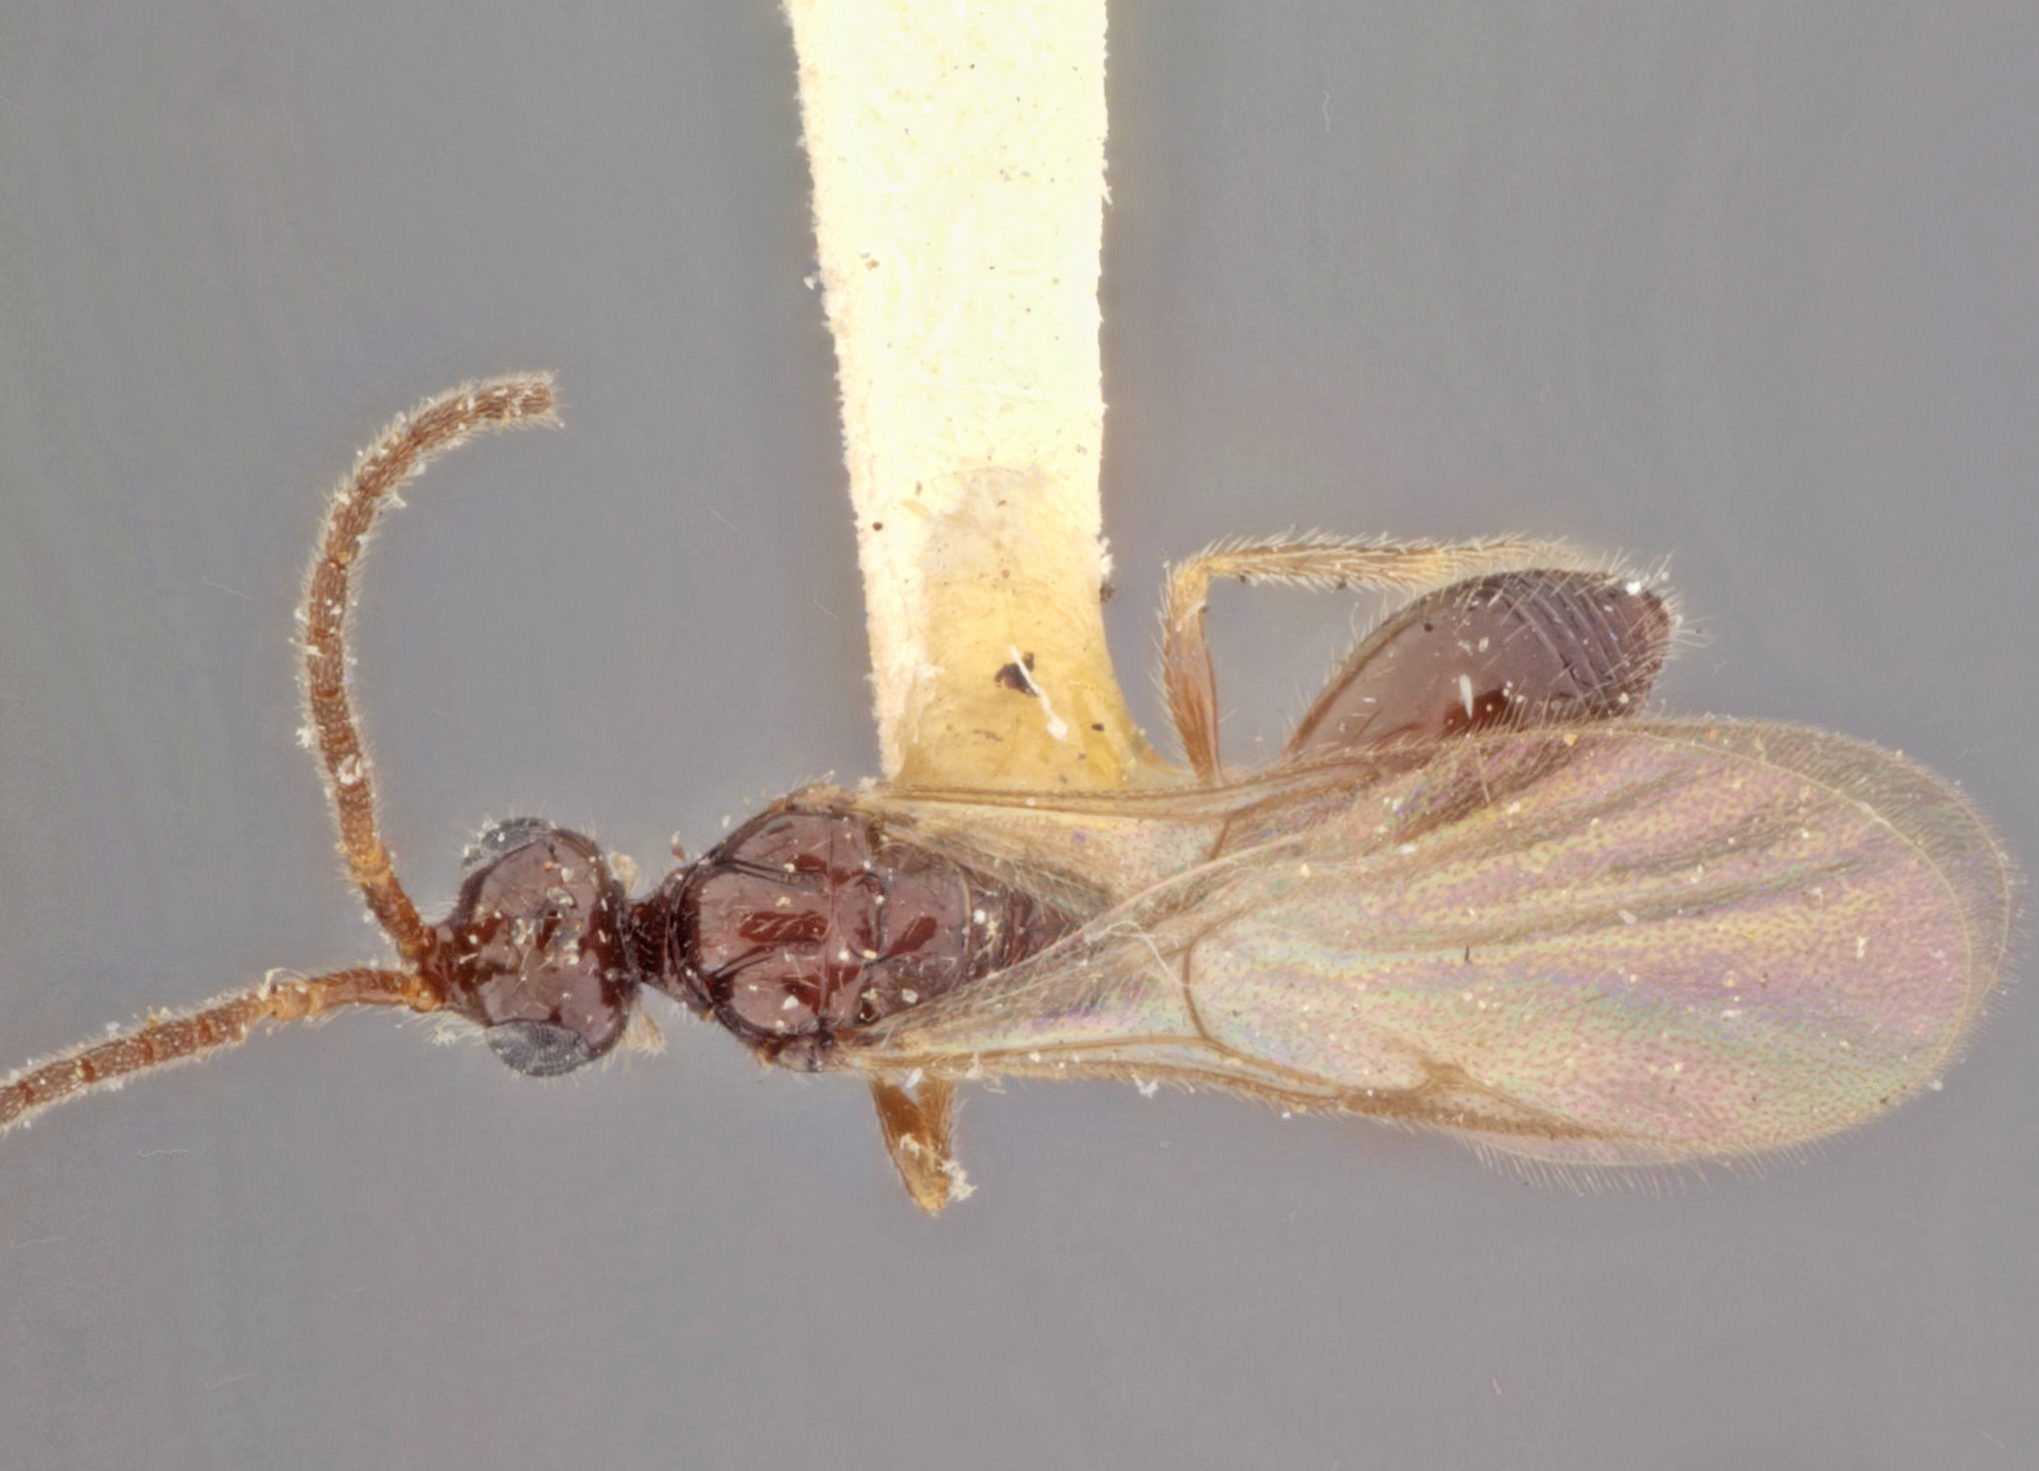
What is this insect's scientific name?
Pantoclis picipes
